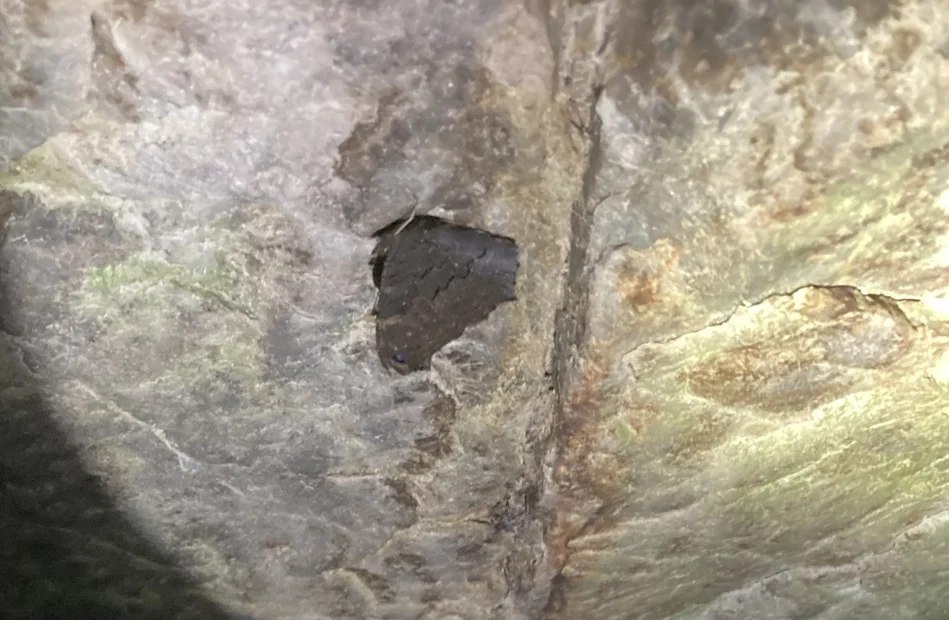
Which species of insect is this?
Aglais io
